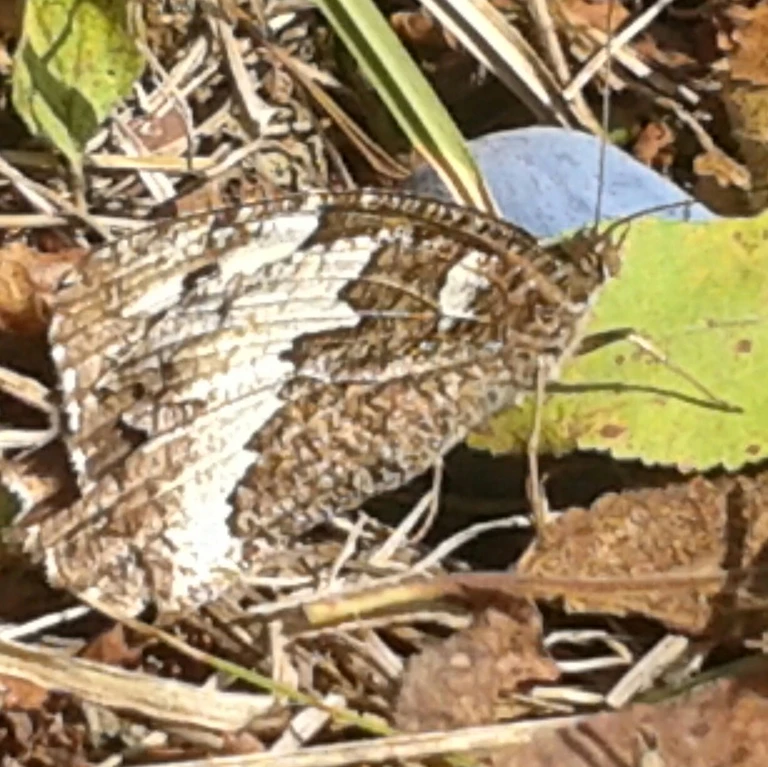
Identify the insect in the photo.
Brintesia circe
